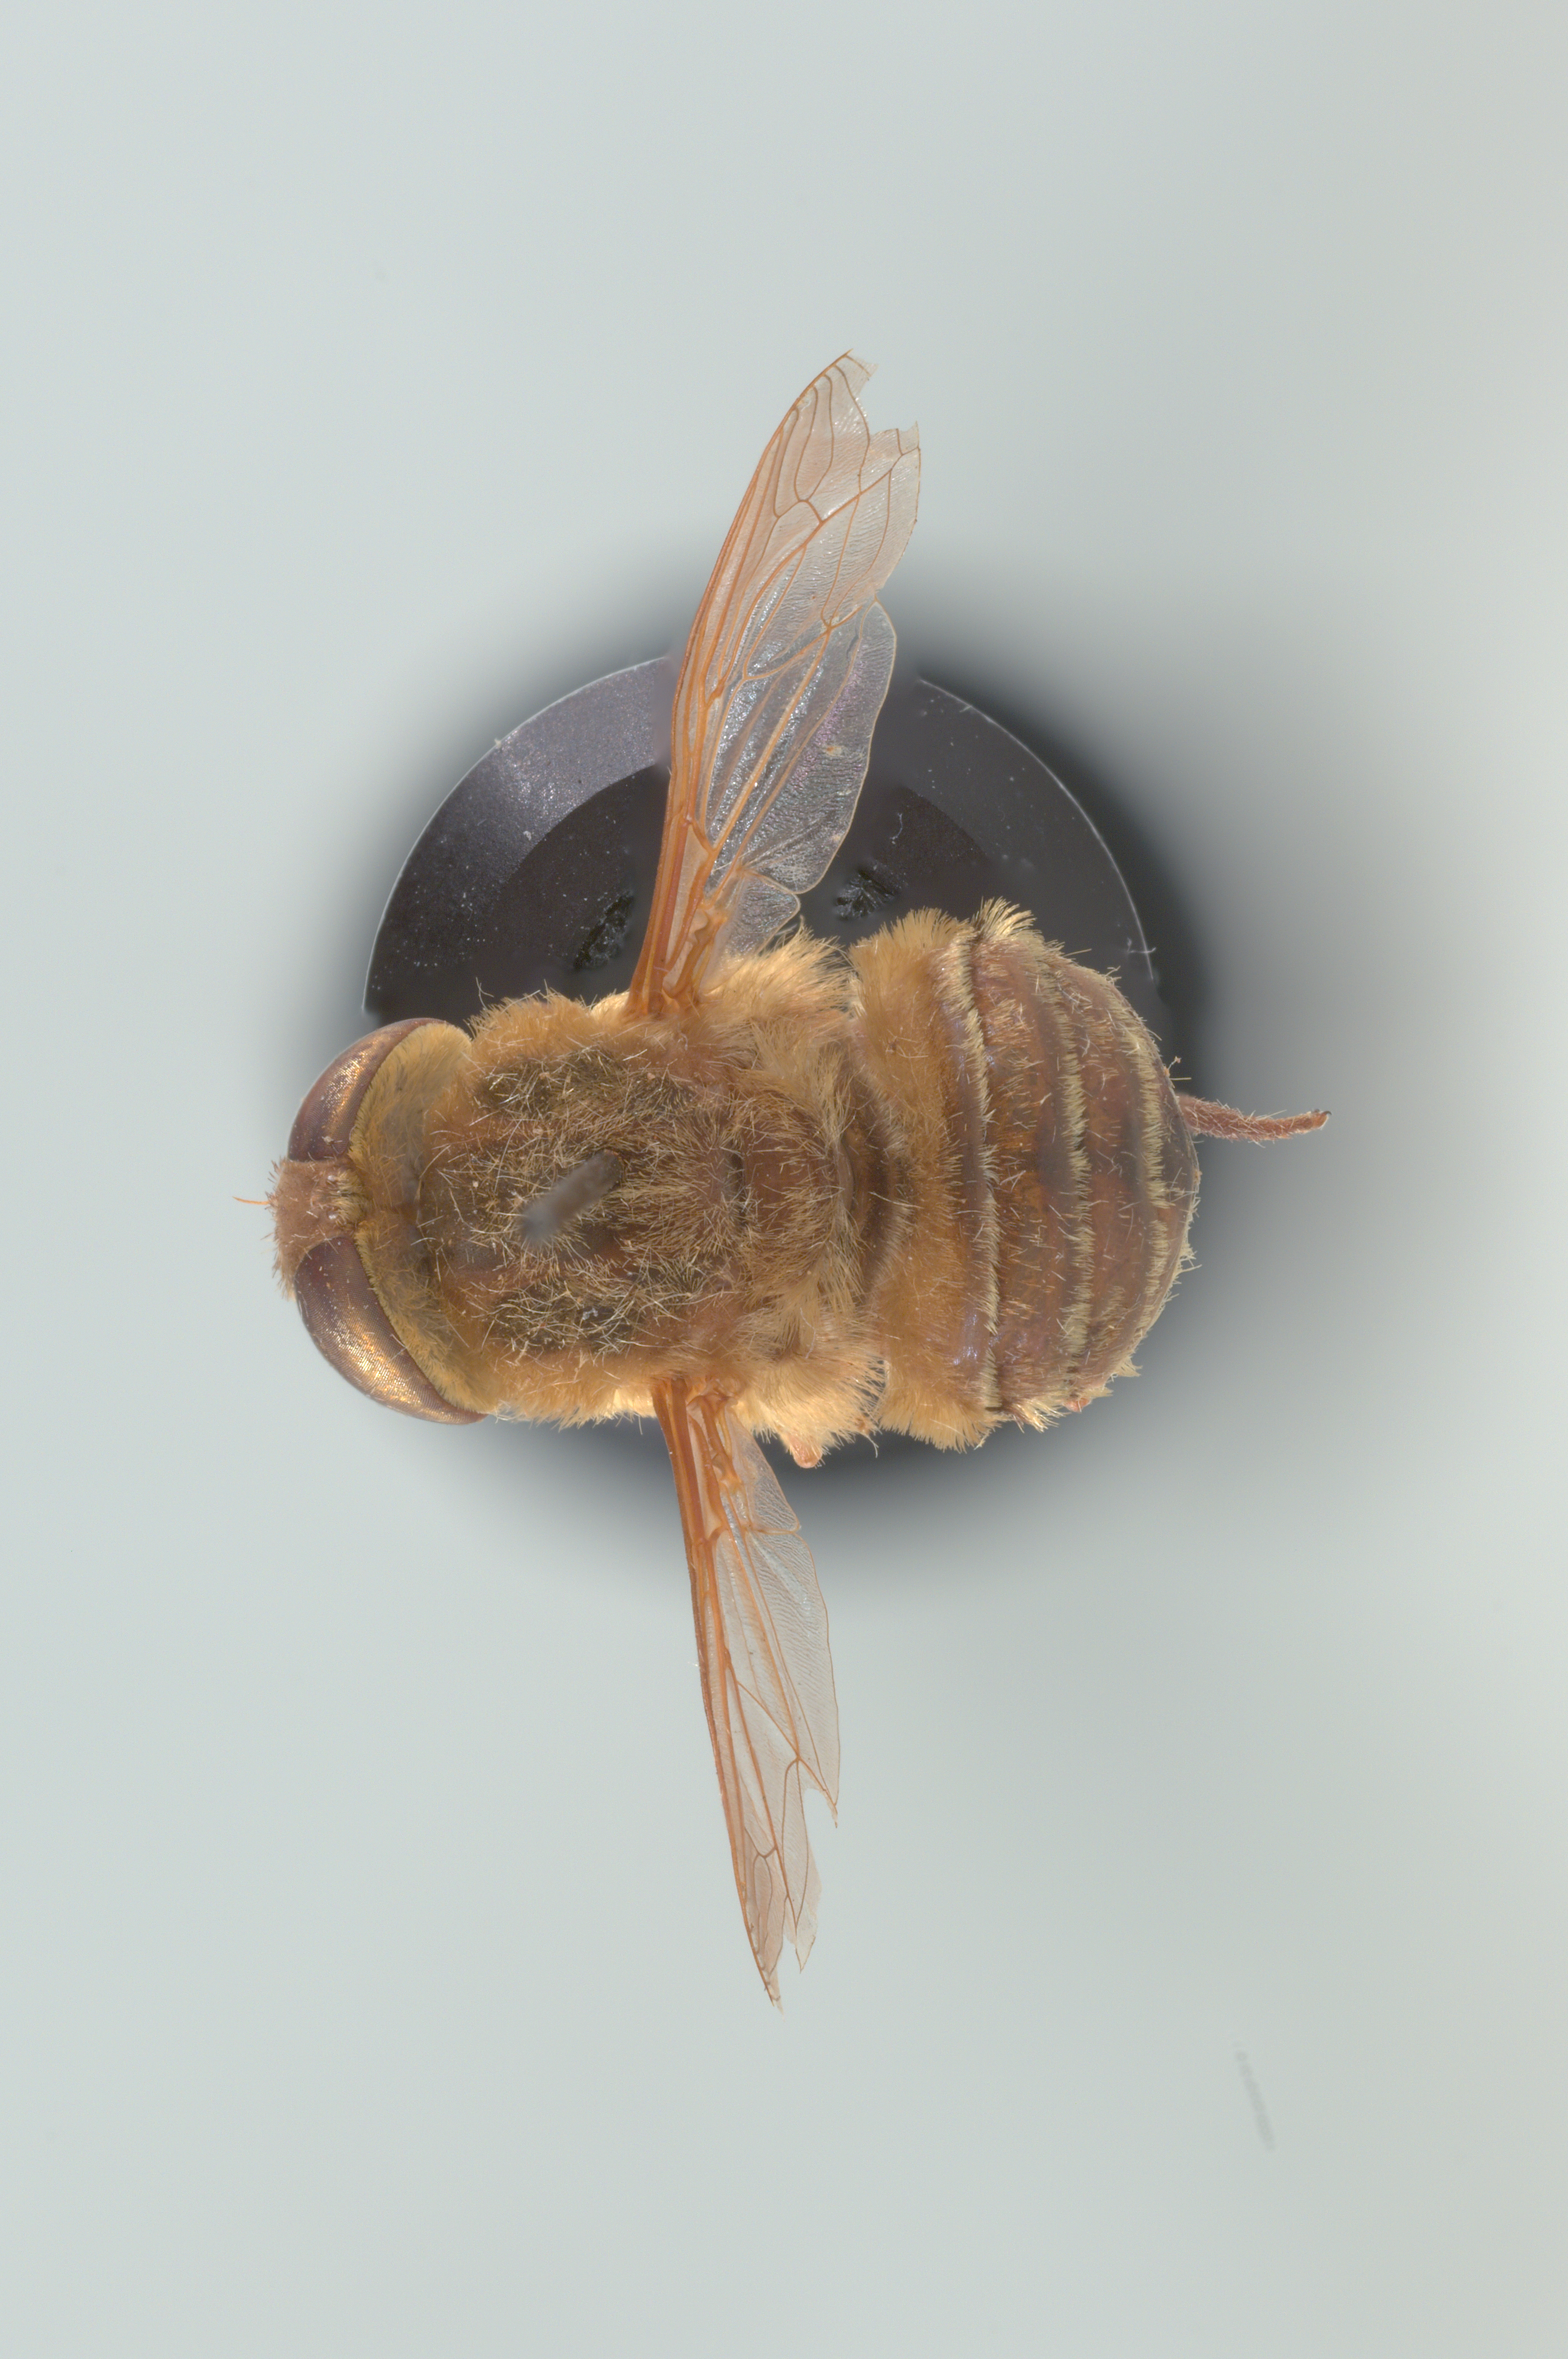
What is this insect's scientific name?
Neorhynchocephalus volaticus
